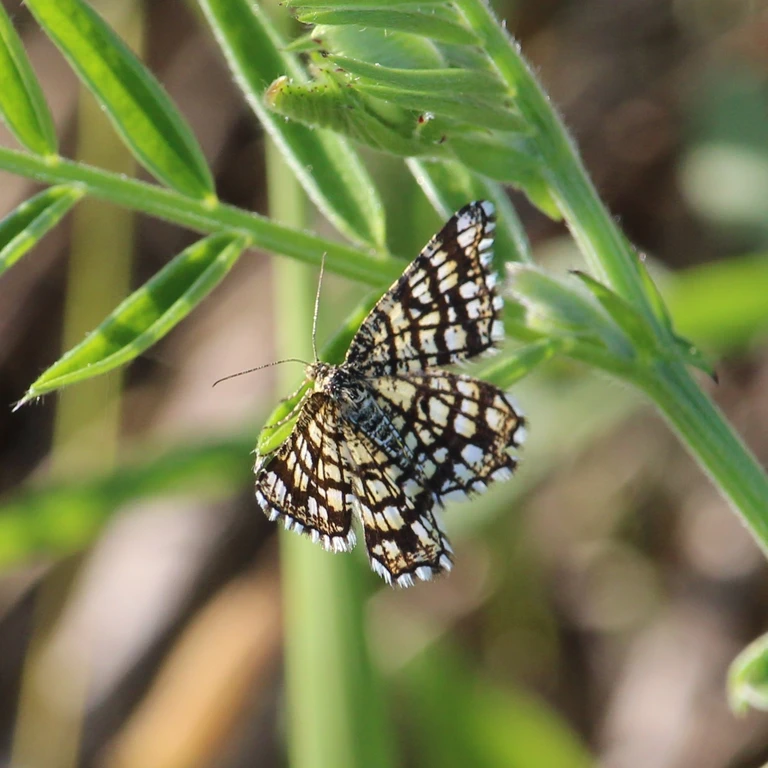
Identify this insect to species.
Chiasmia clathrata
